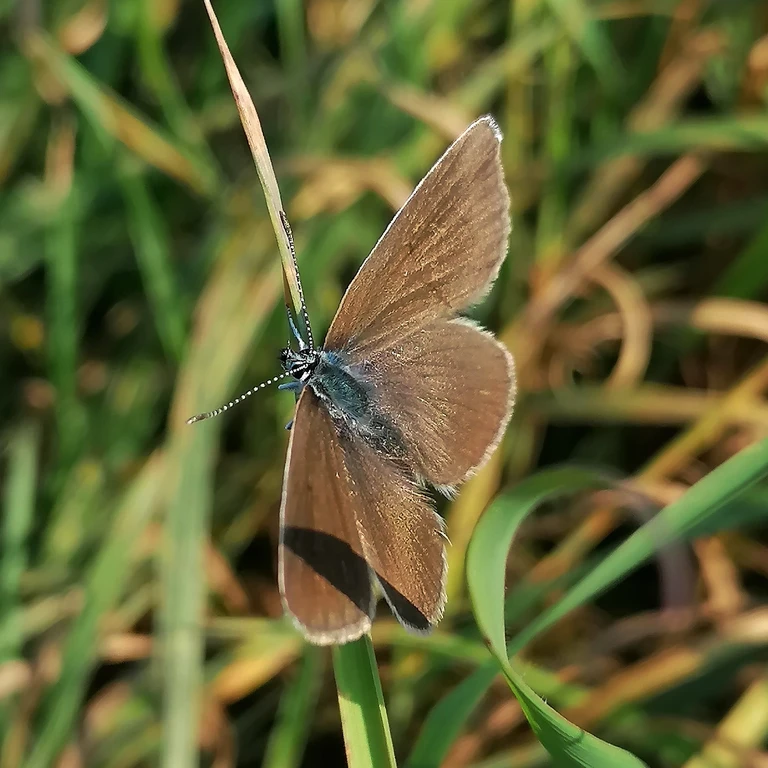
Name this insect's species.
Cyaniris semiargus
